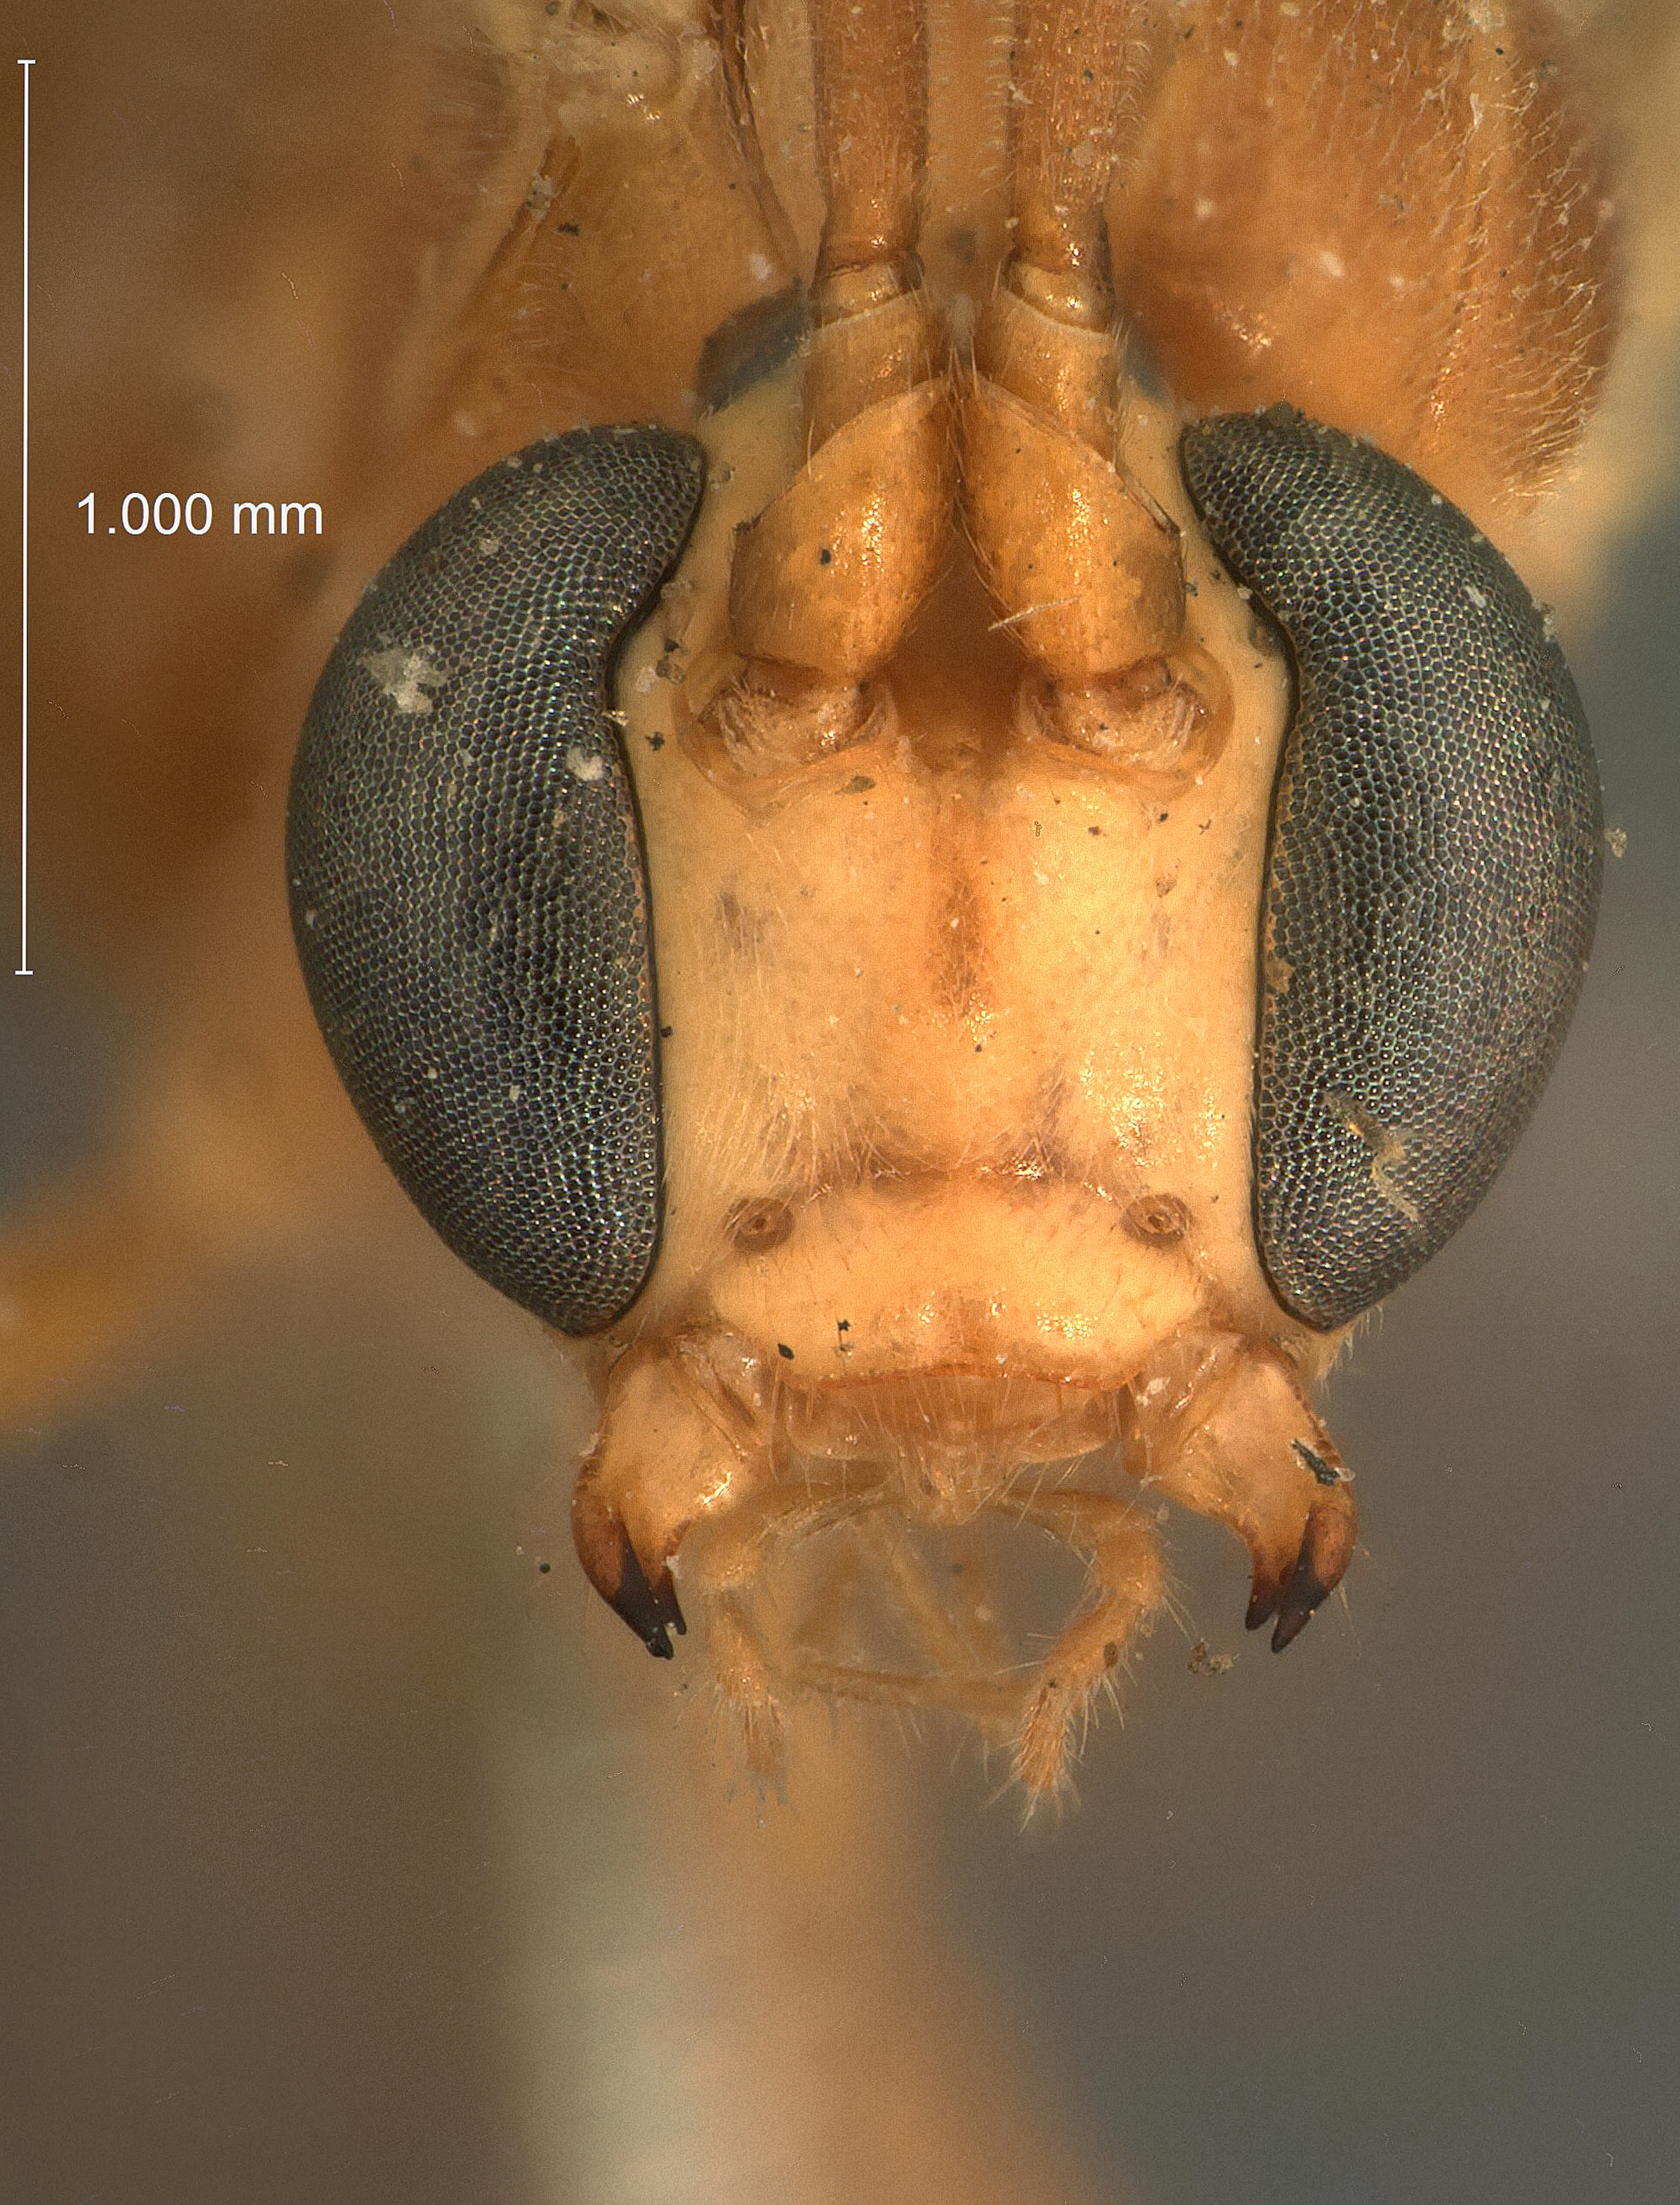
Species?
Paniscus alaskensis
